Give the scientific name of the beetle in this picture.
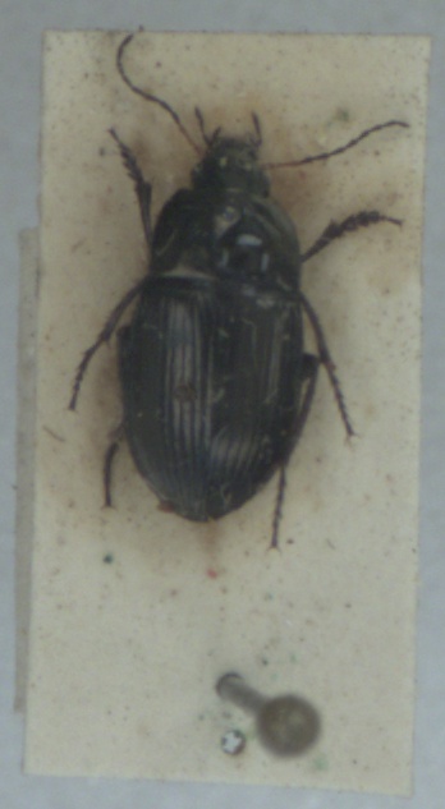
Amara ovata
